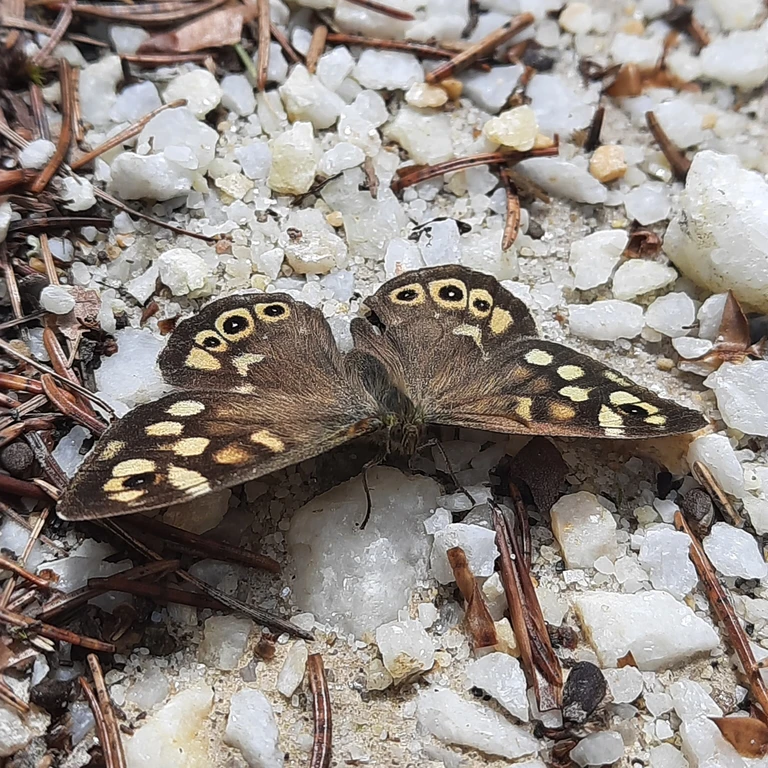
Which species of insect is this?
Pararge aegeria
